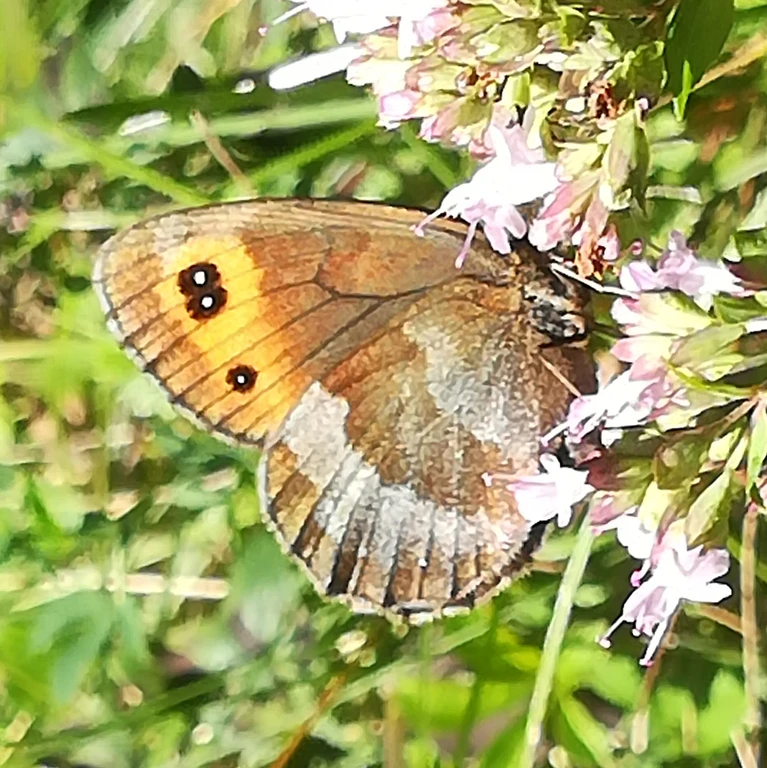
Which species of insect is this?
Erebia aethiops
